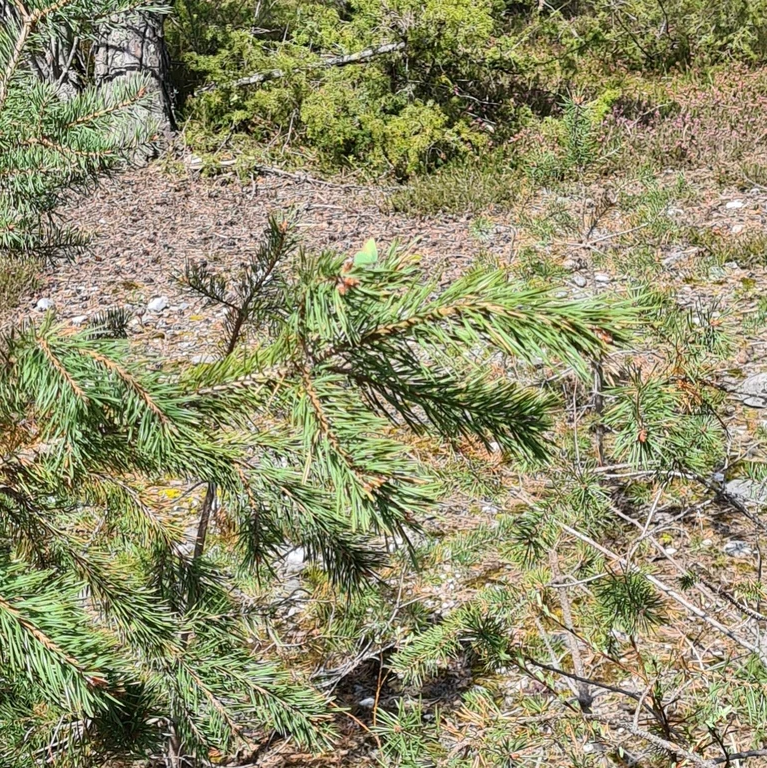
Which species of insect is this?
Callophrys rubi
